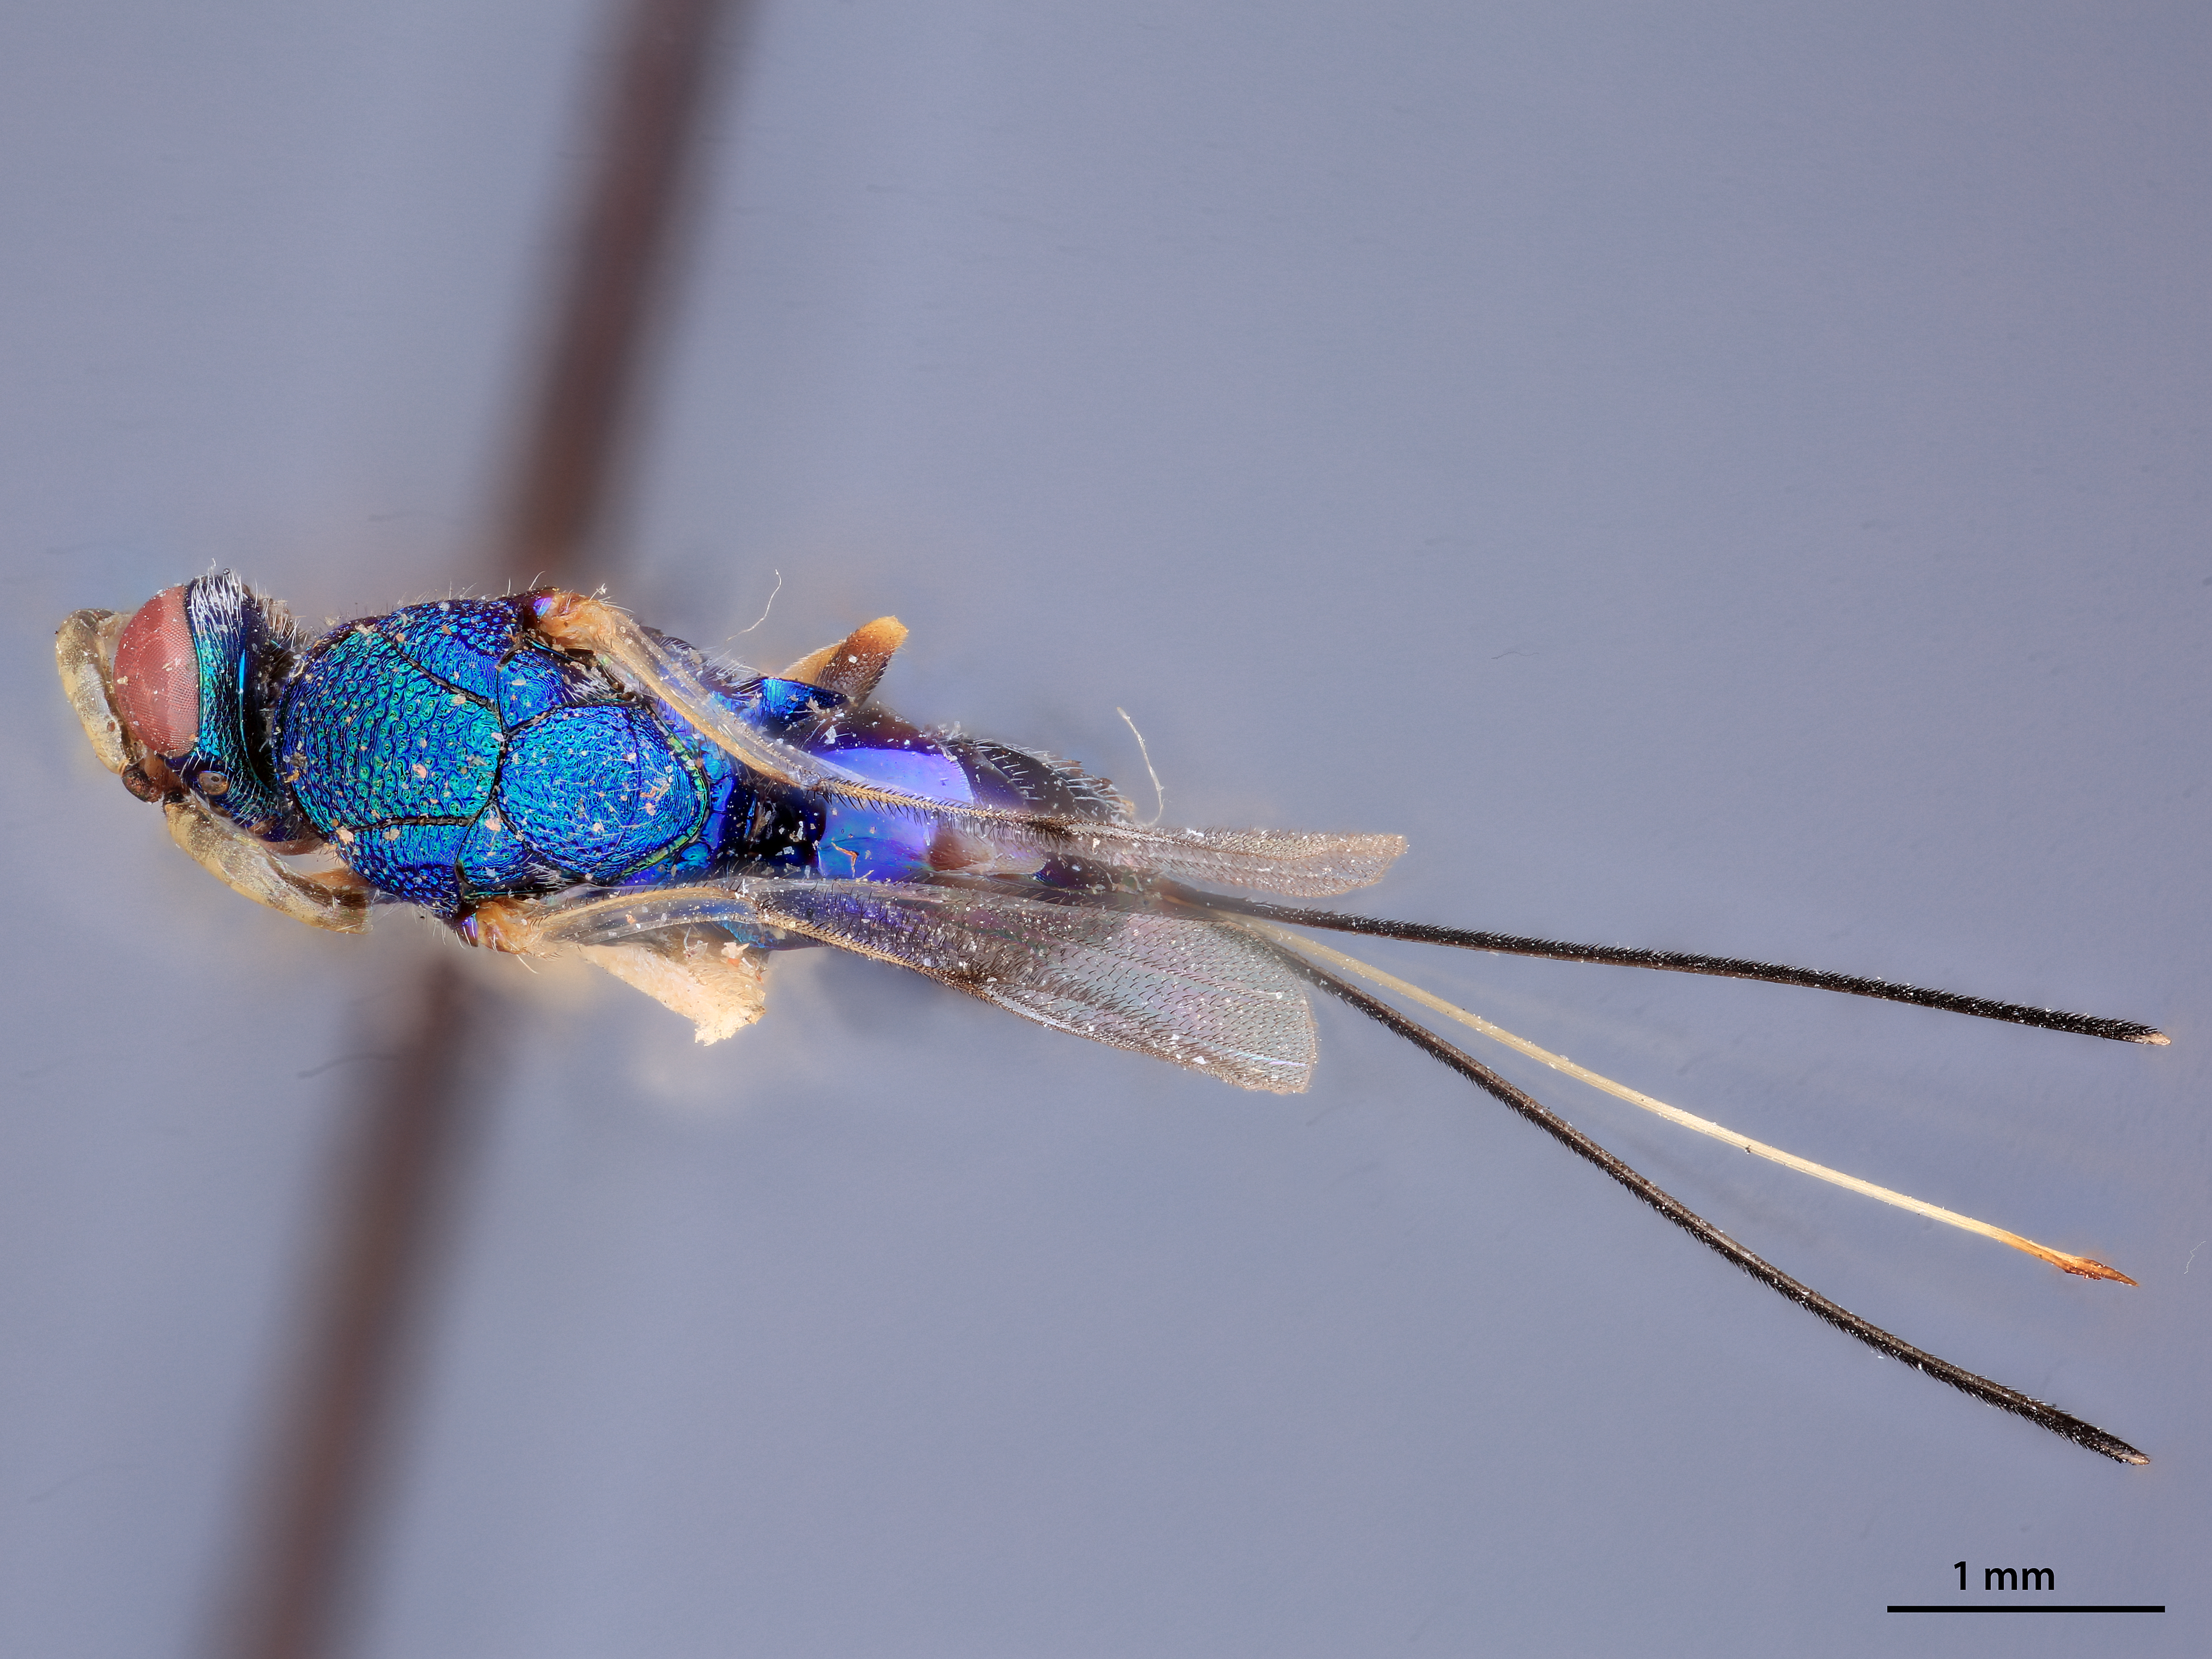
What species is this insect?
Callimome texanus
